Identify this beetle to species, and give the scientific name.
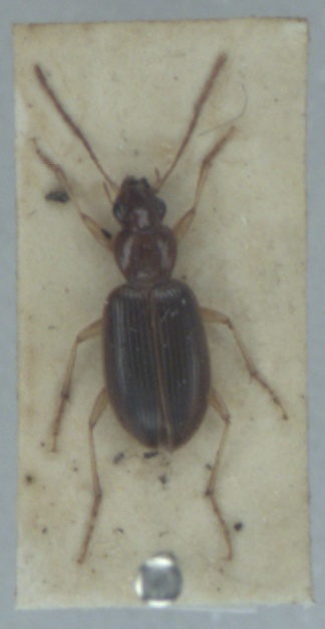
Paranchus albipes
